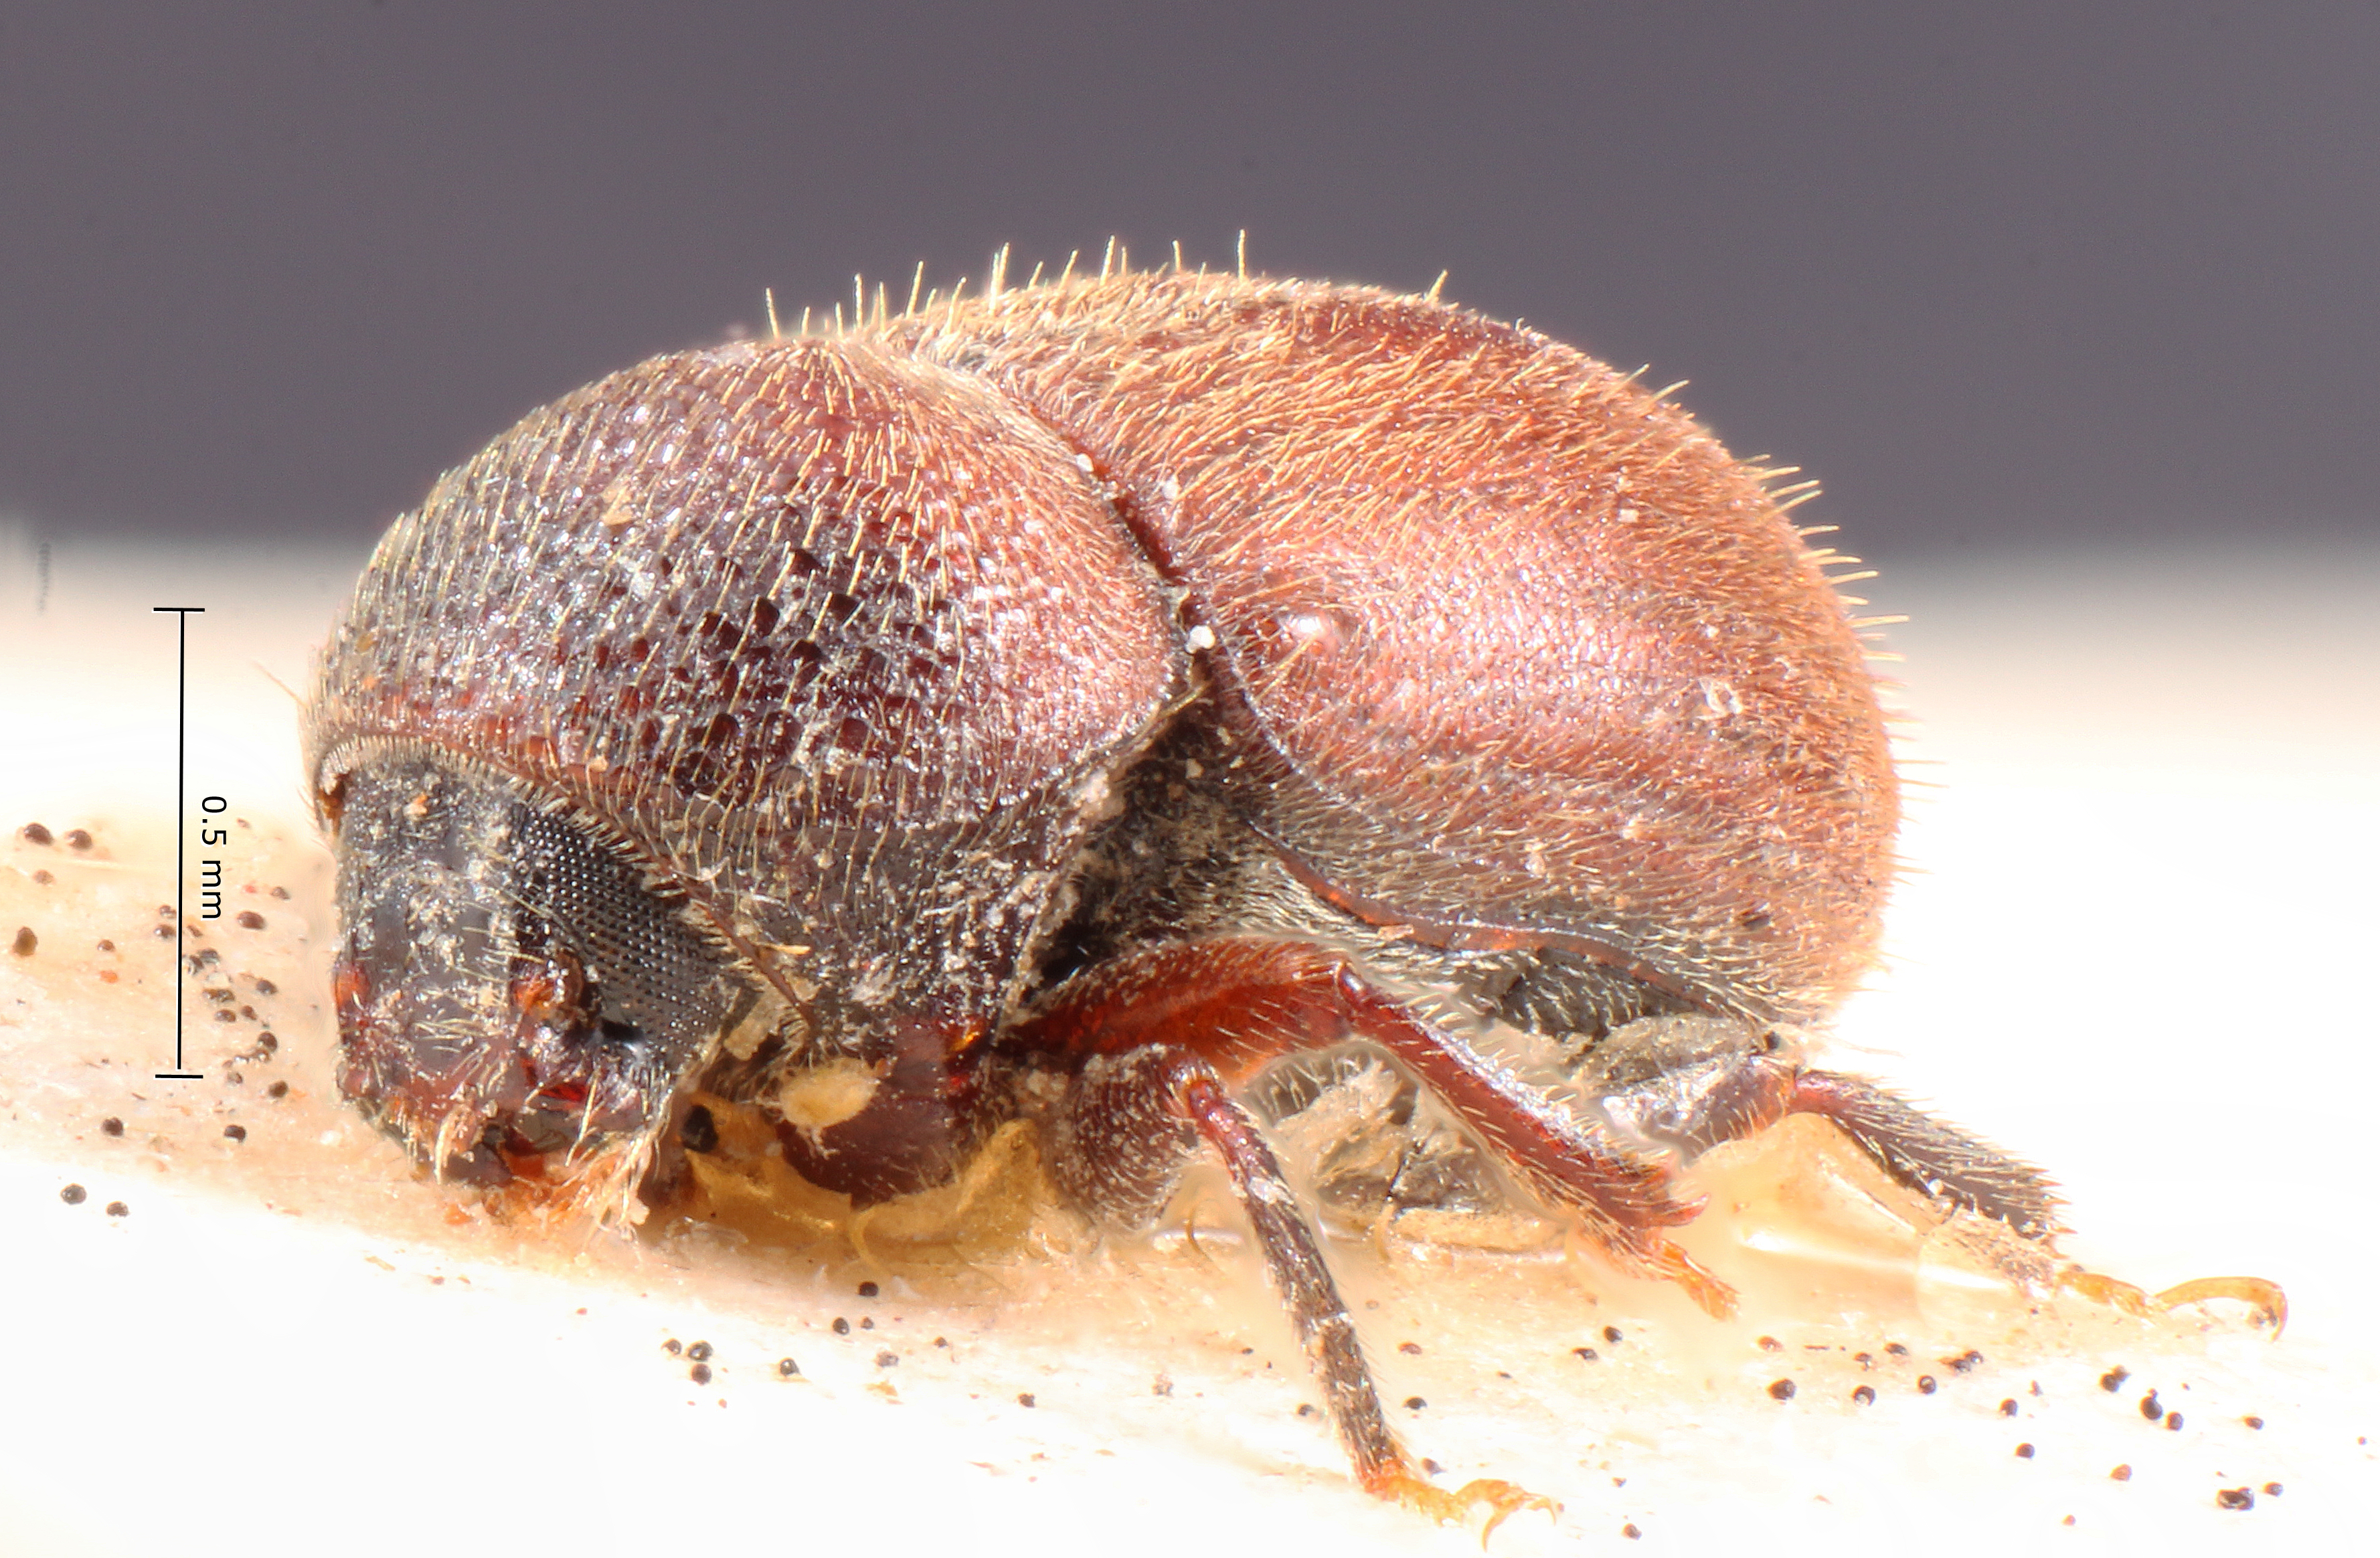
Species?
Problechilus pilosulus
